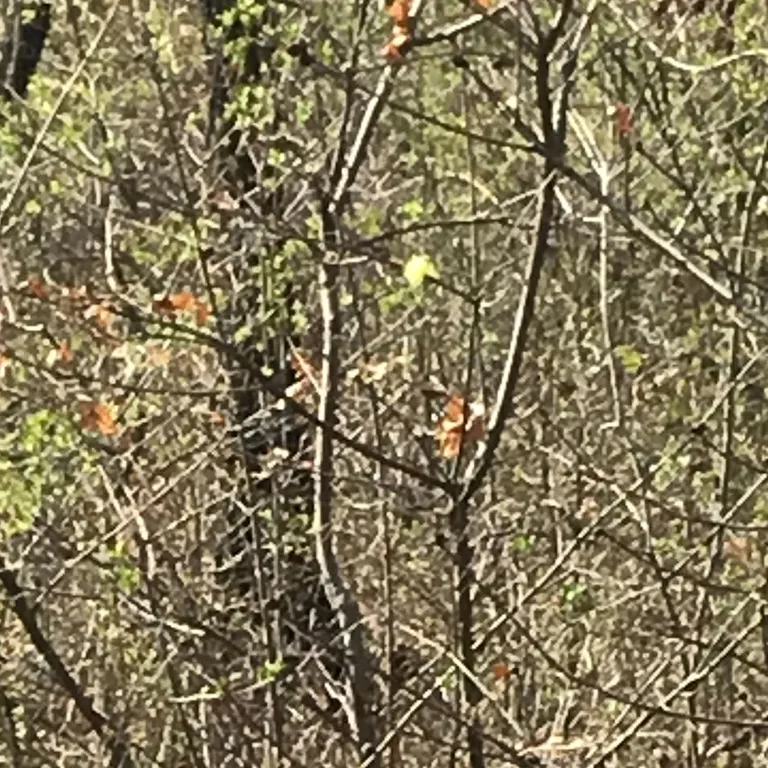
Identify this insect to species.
Gonepteryx rhamni
